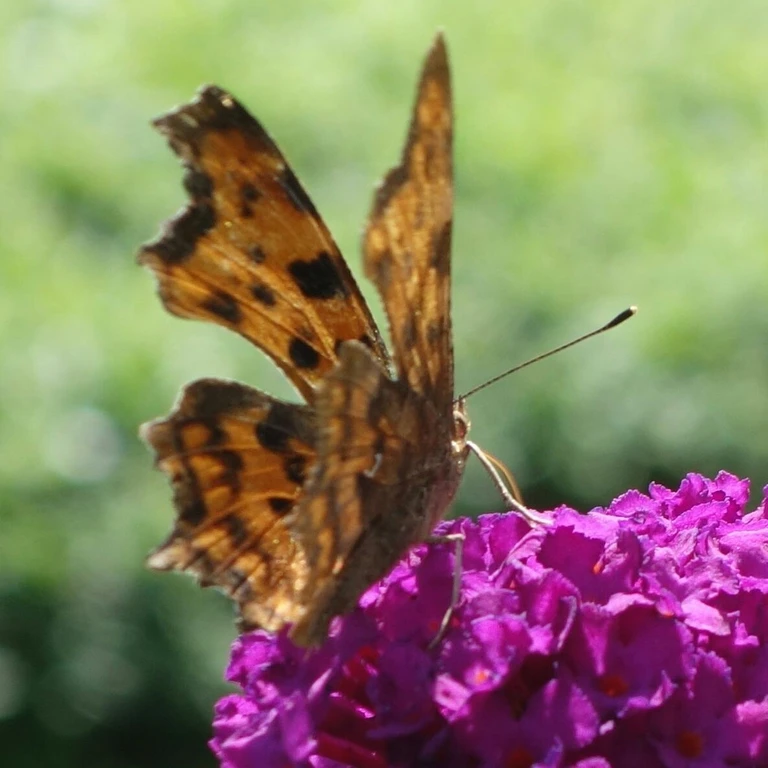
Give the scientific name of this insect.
Polygonia c-album
